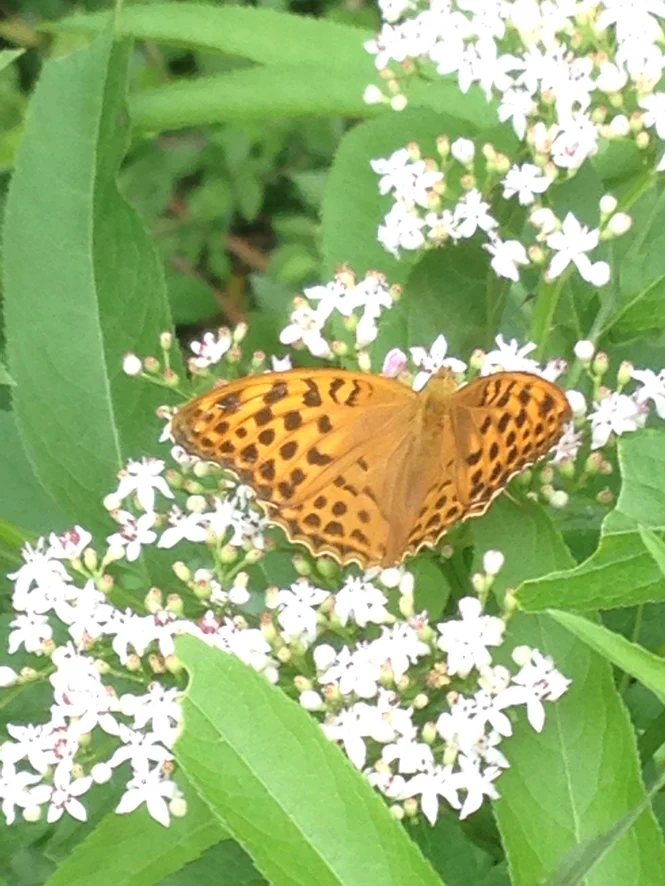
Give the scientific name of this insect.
Argynnis paphia
